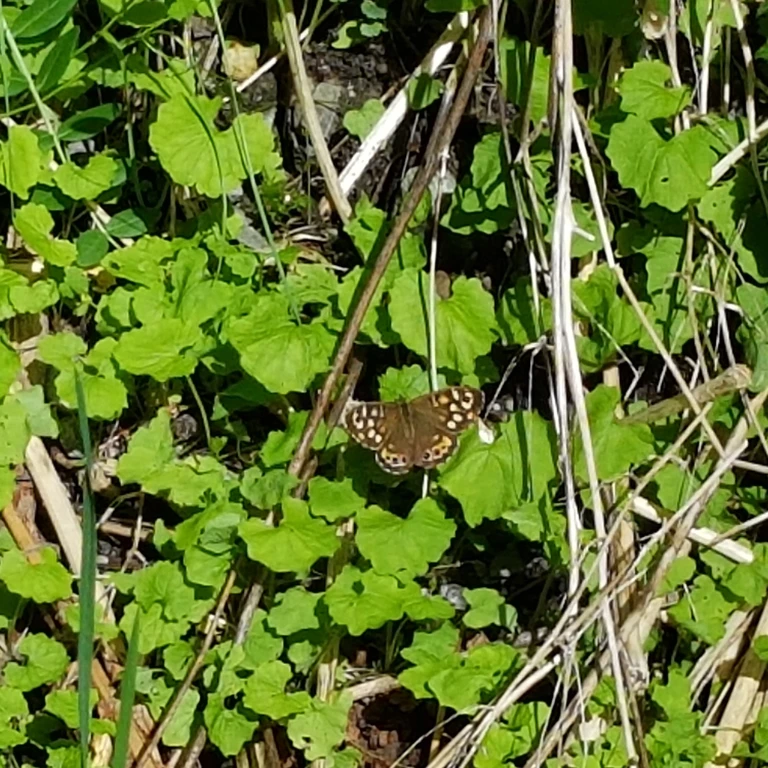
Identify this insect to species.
Pararge aegeria
